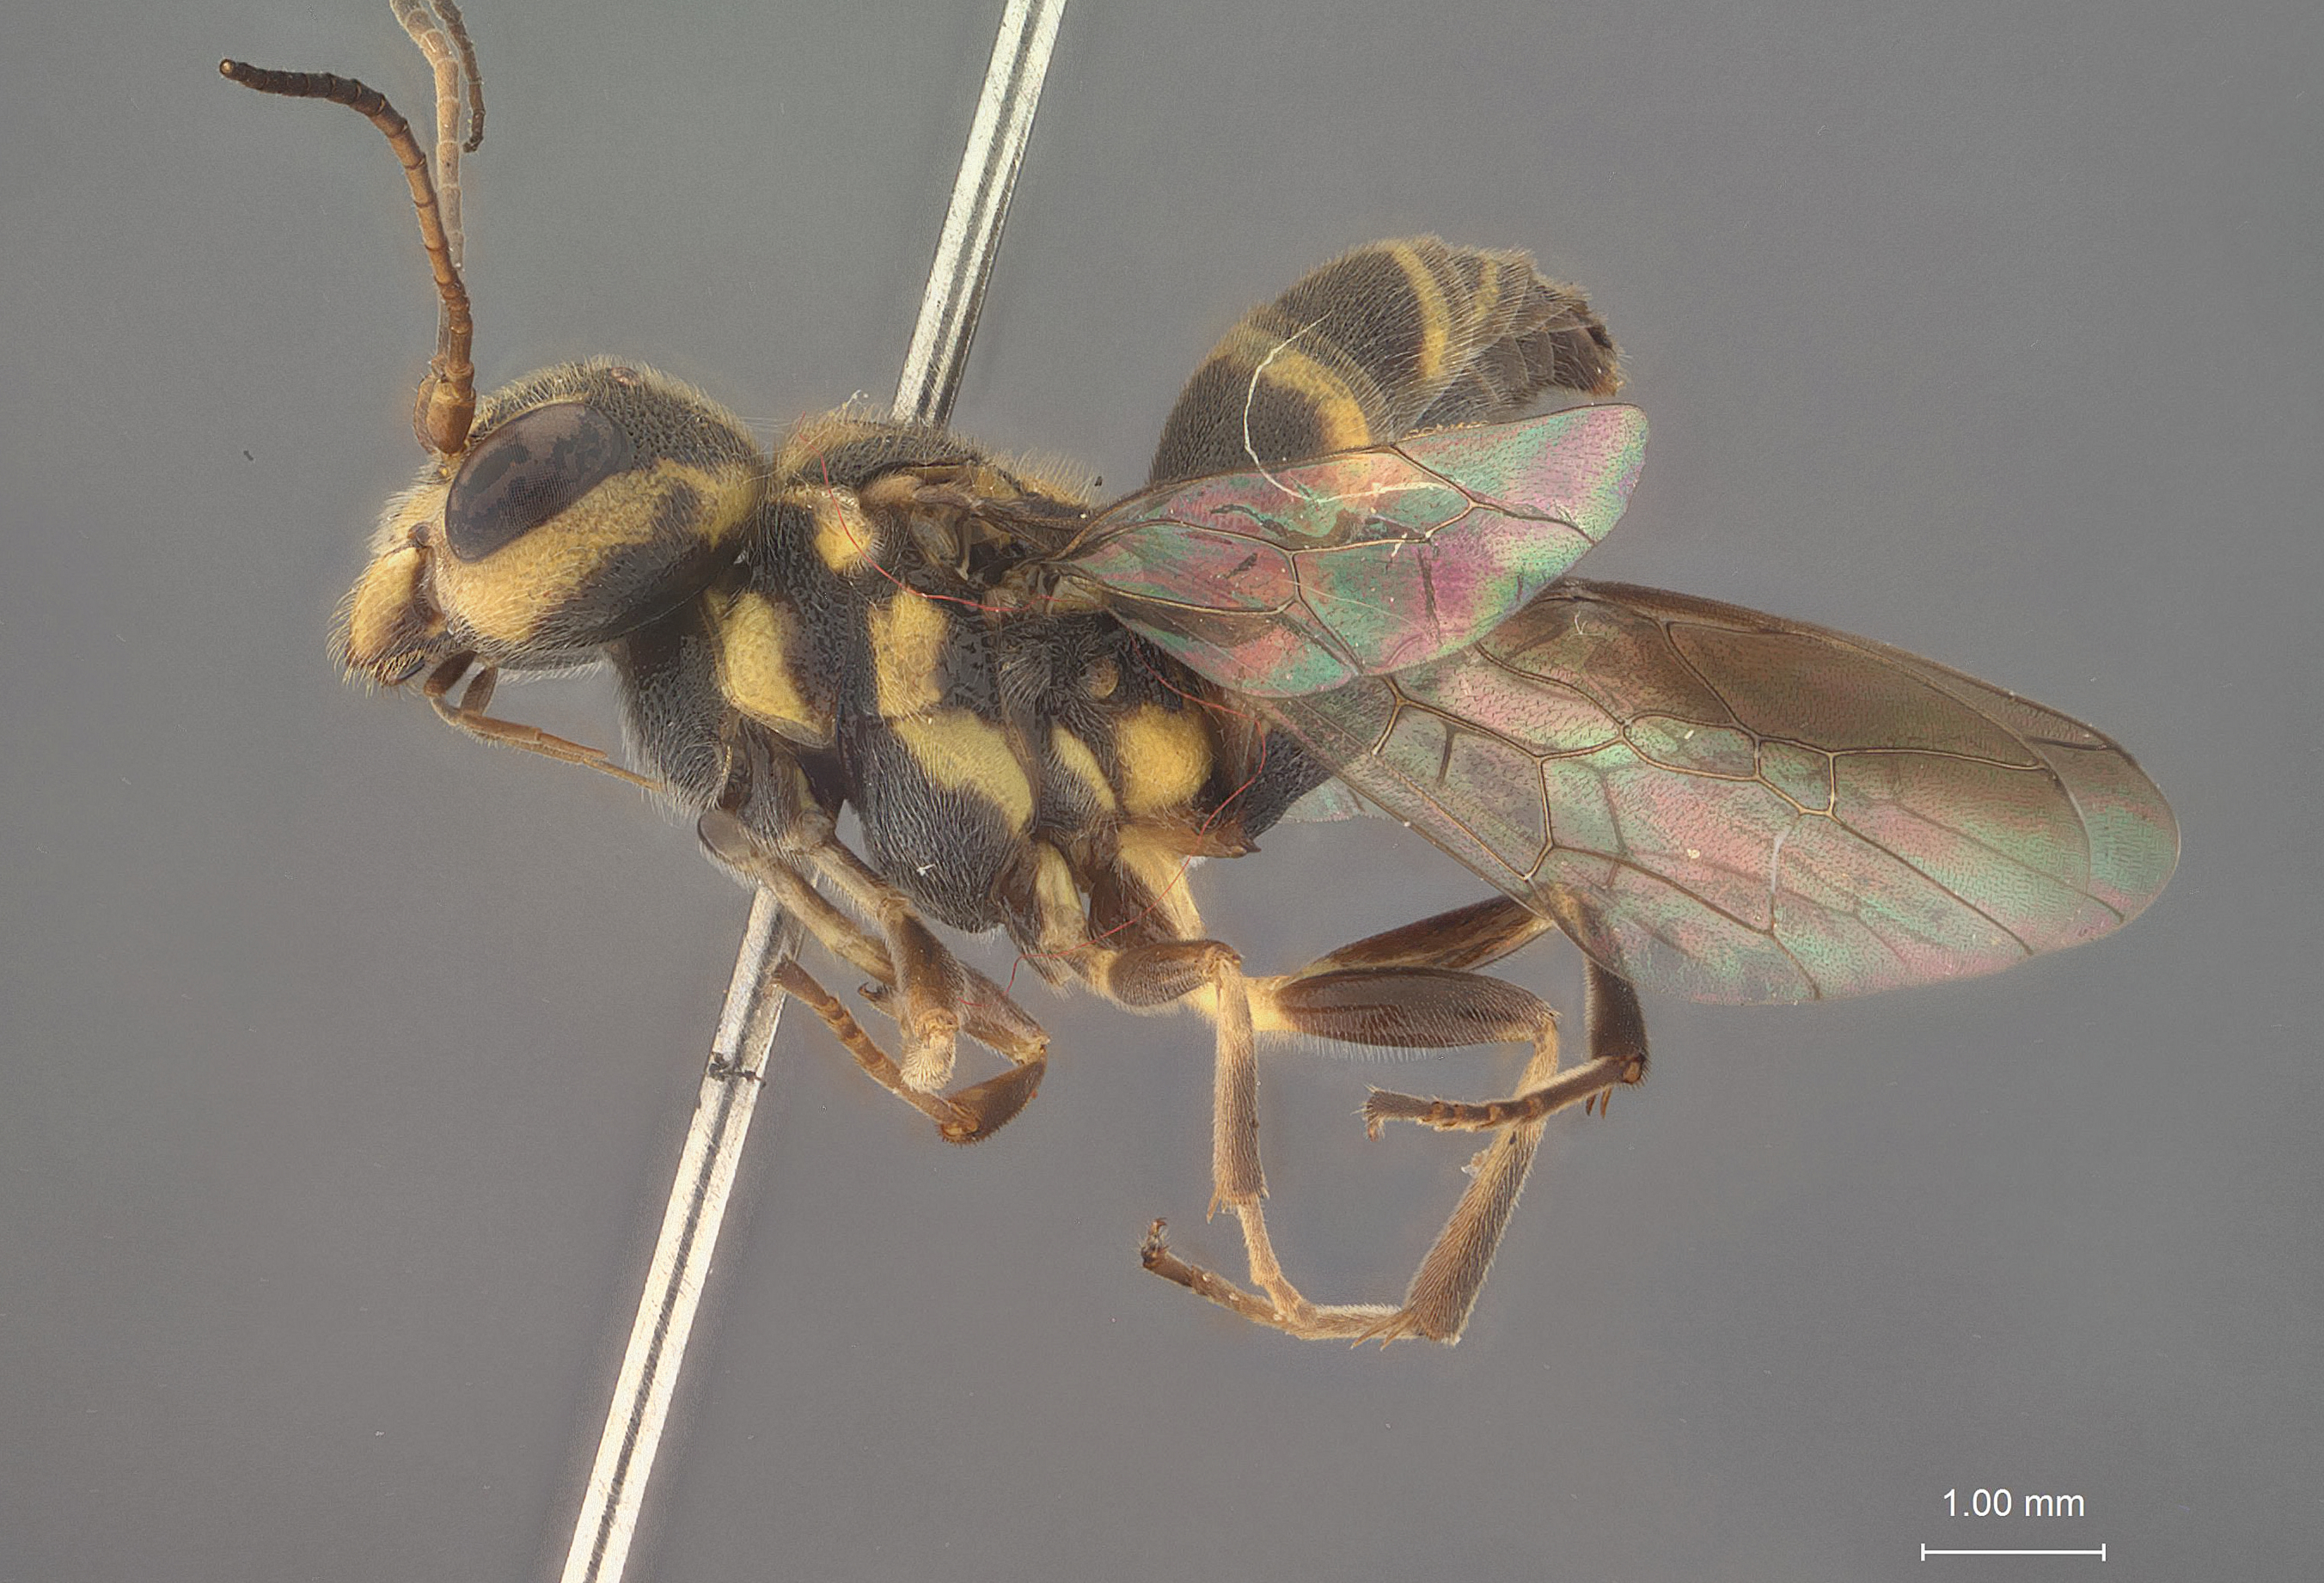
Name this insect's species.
Taeniogonalos woodorum
